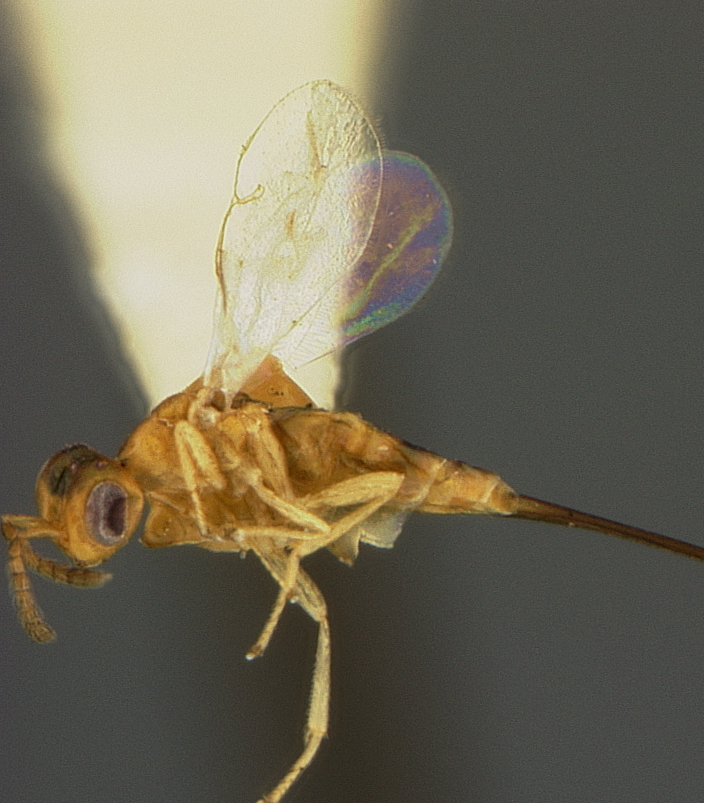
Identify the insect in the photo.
Sycoryctes philippinensis
